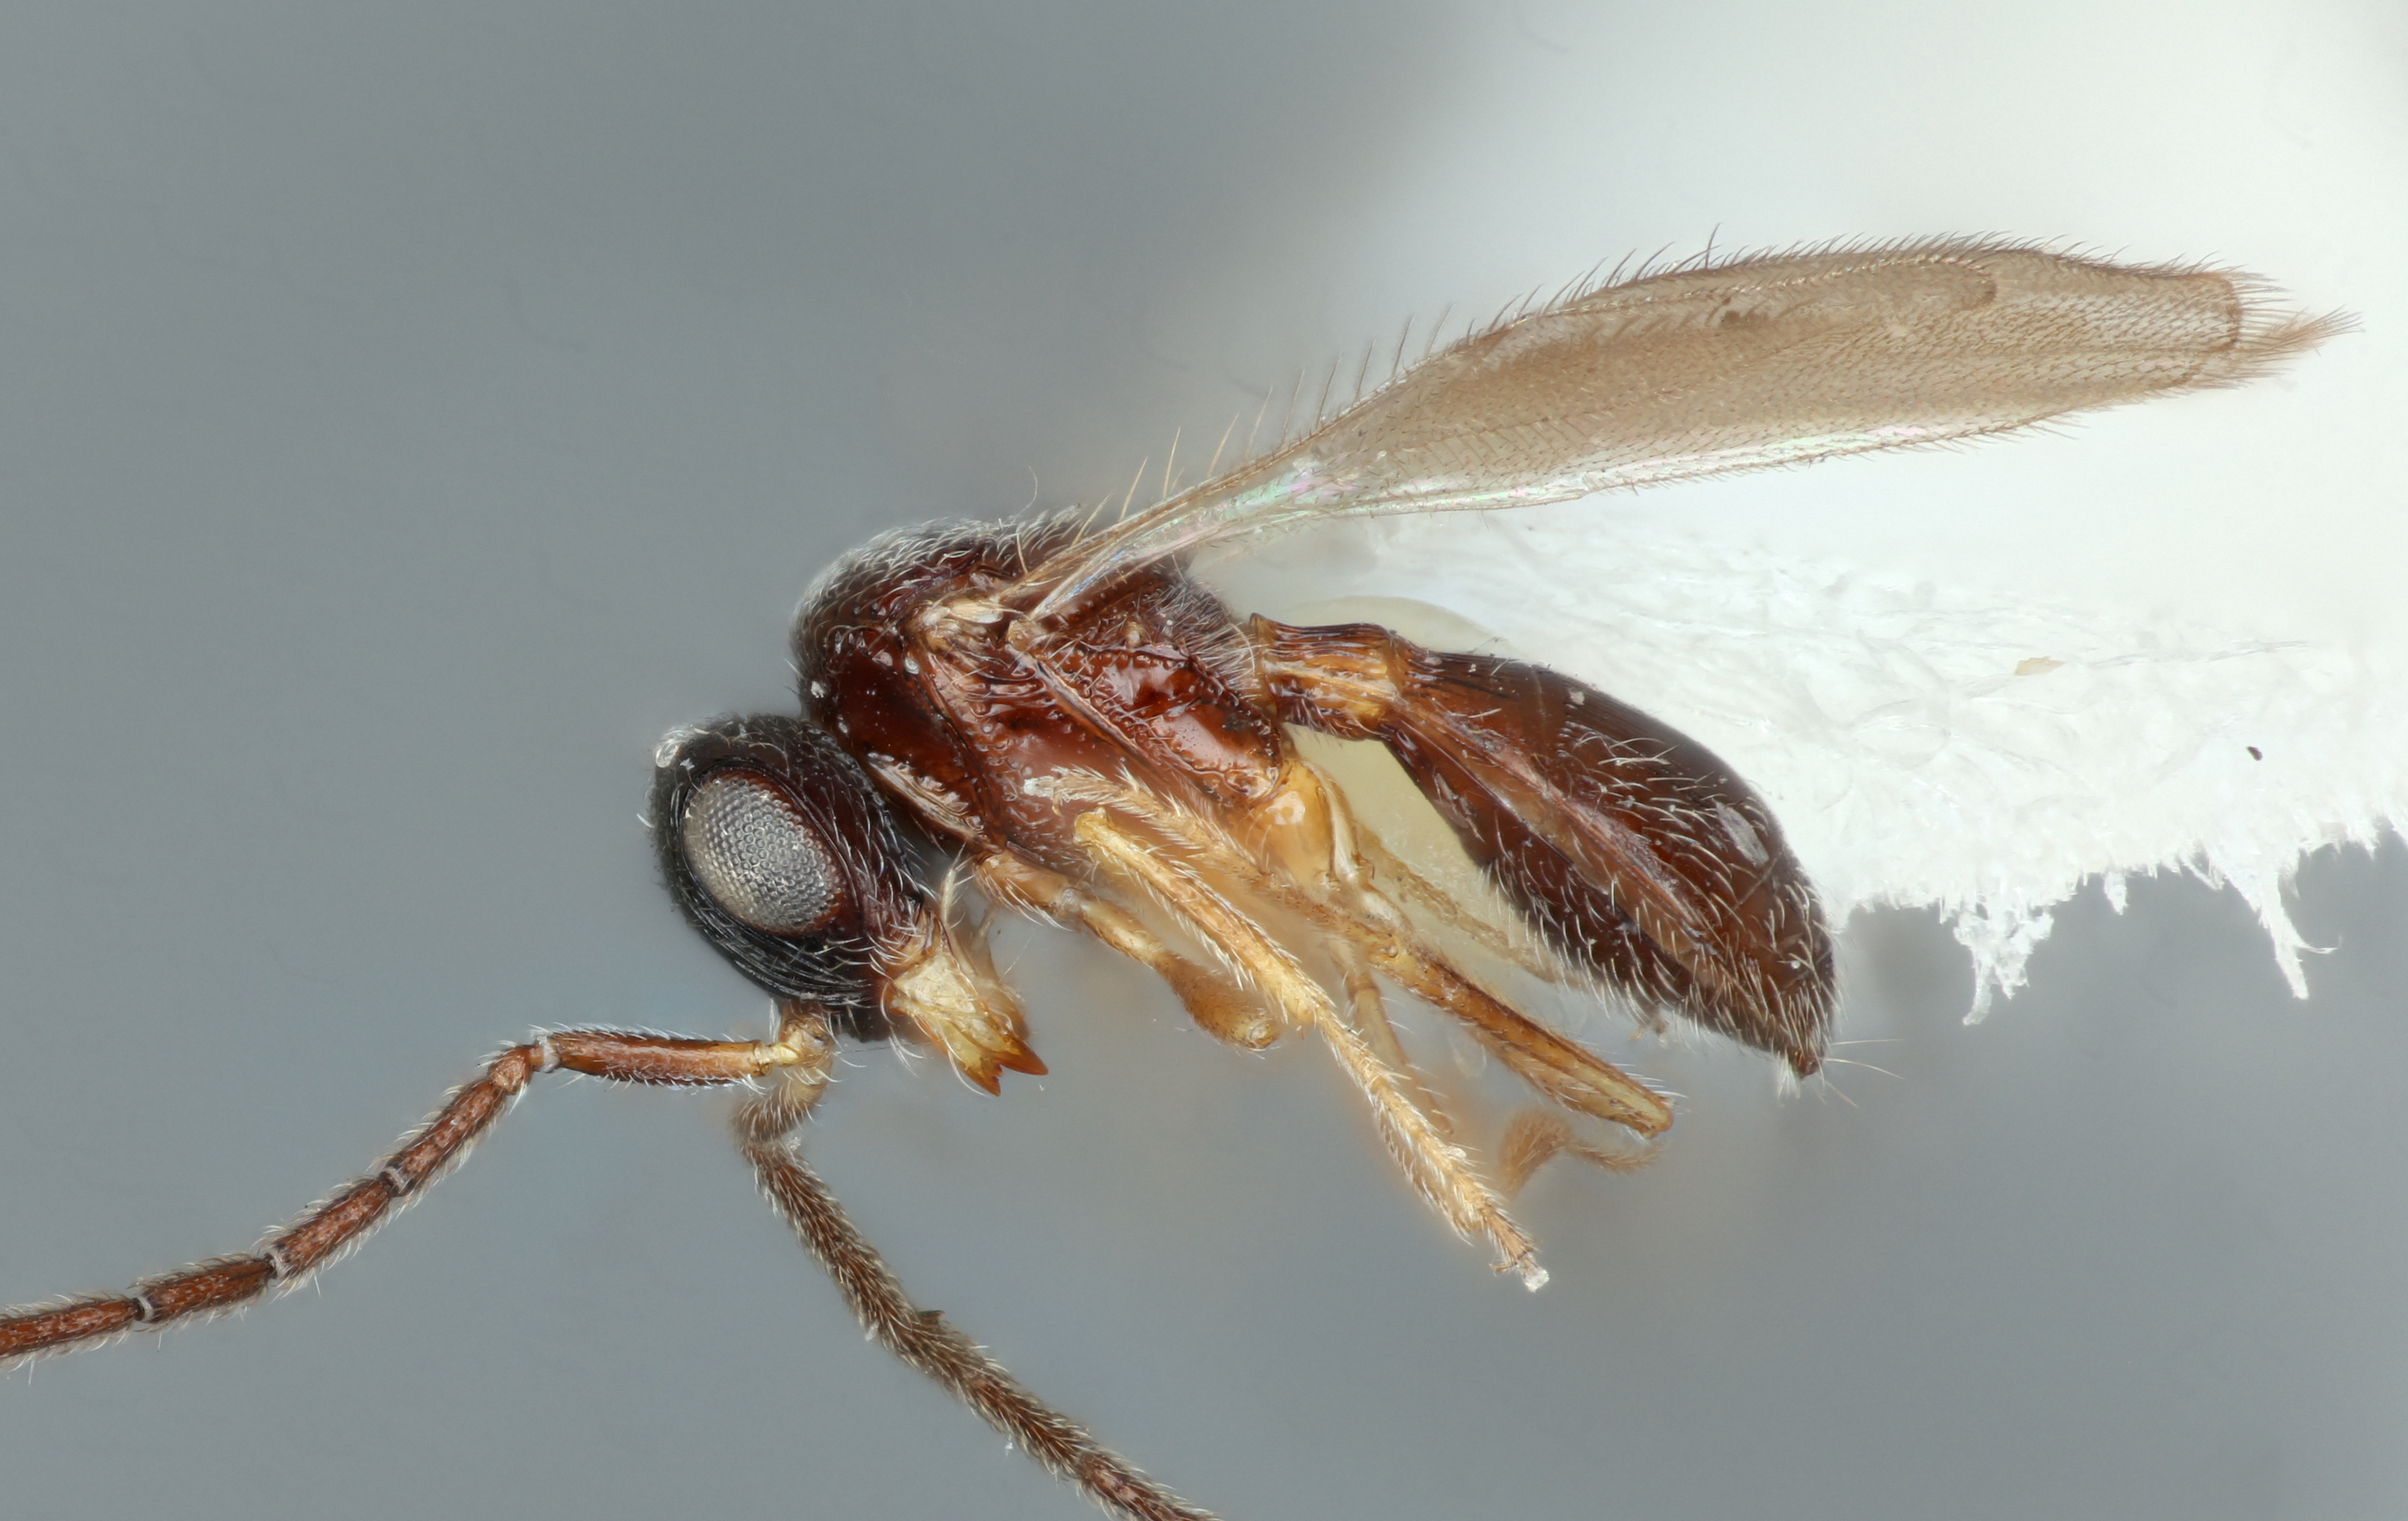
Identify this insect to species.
Prosacantha striaticeps
